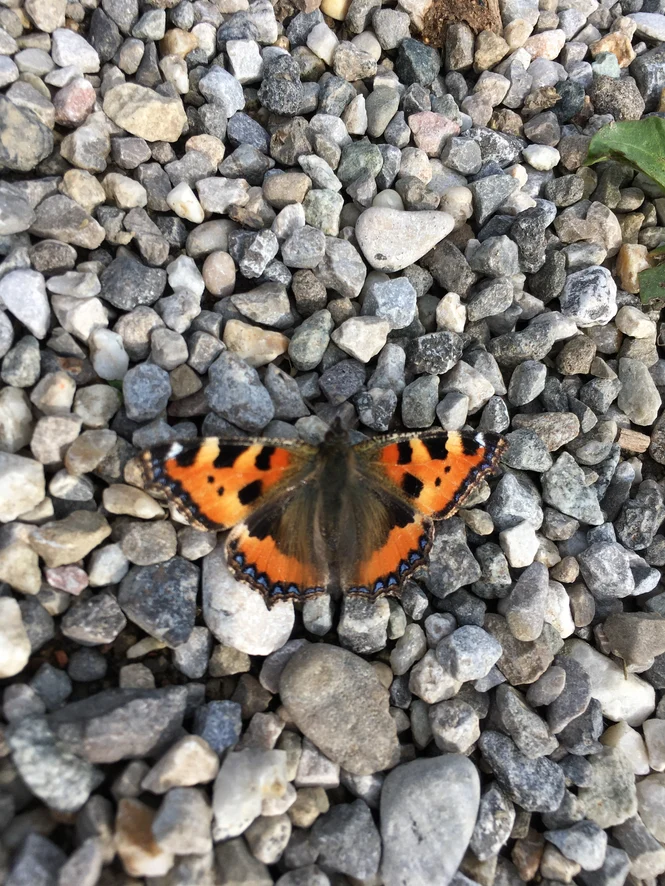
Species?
Aglais urticae
